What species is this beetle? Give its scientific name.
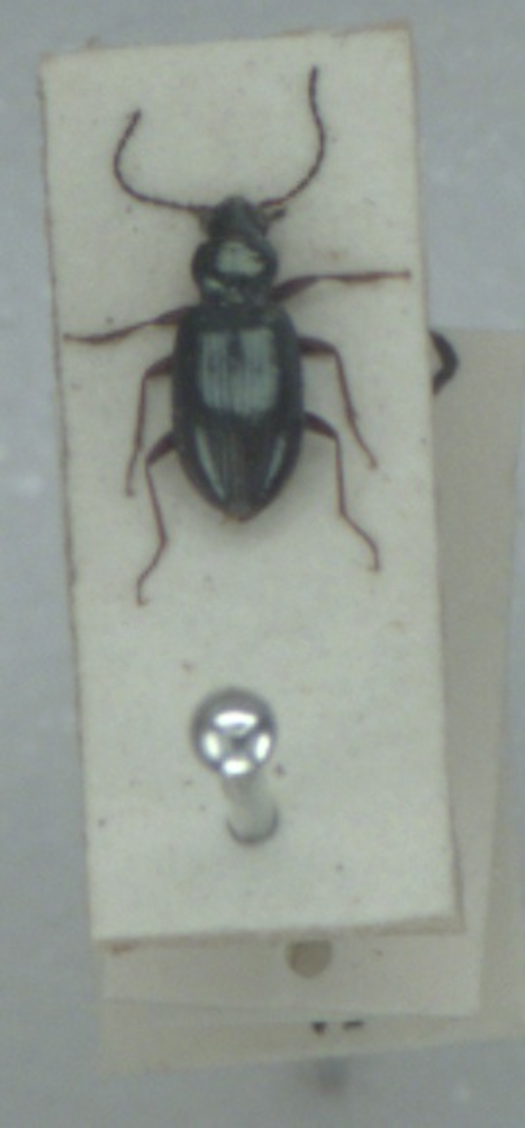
Bembidion deletum
